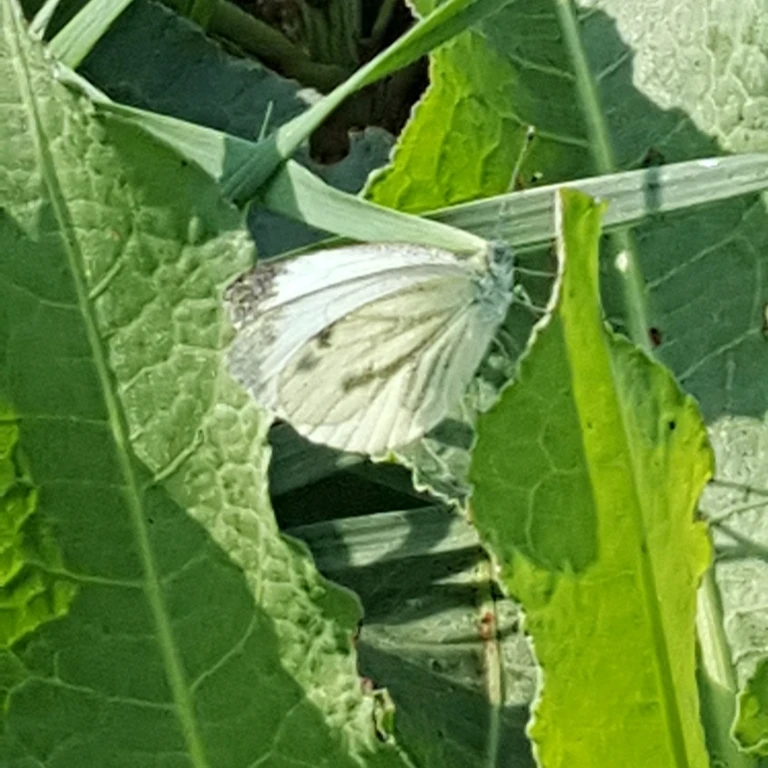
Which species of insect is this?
Pieris napi
